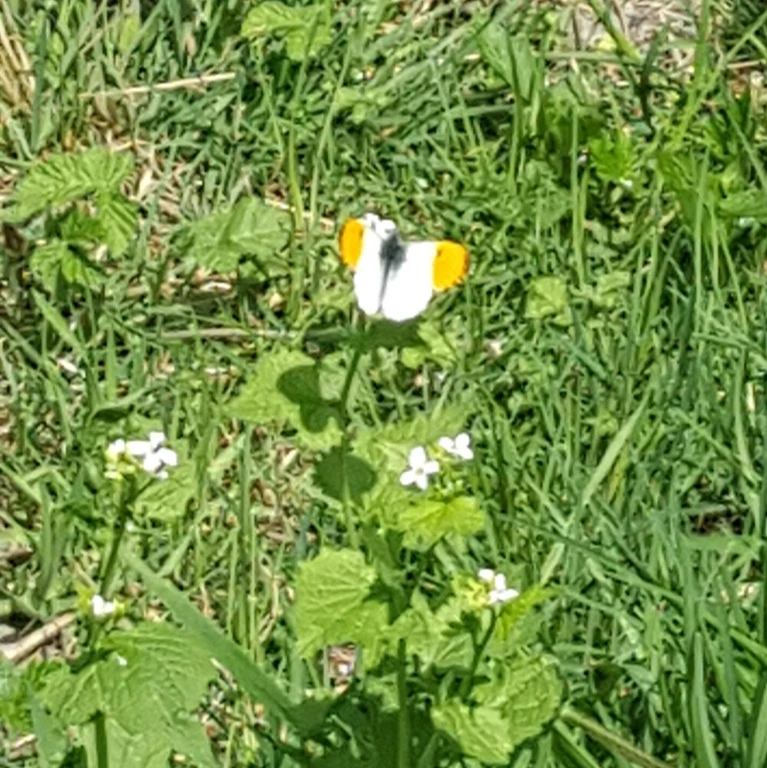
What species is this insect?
Anthocharis cardamines
